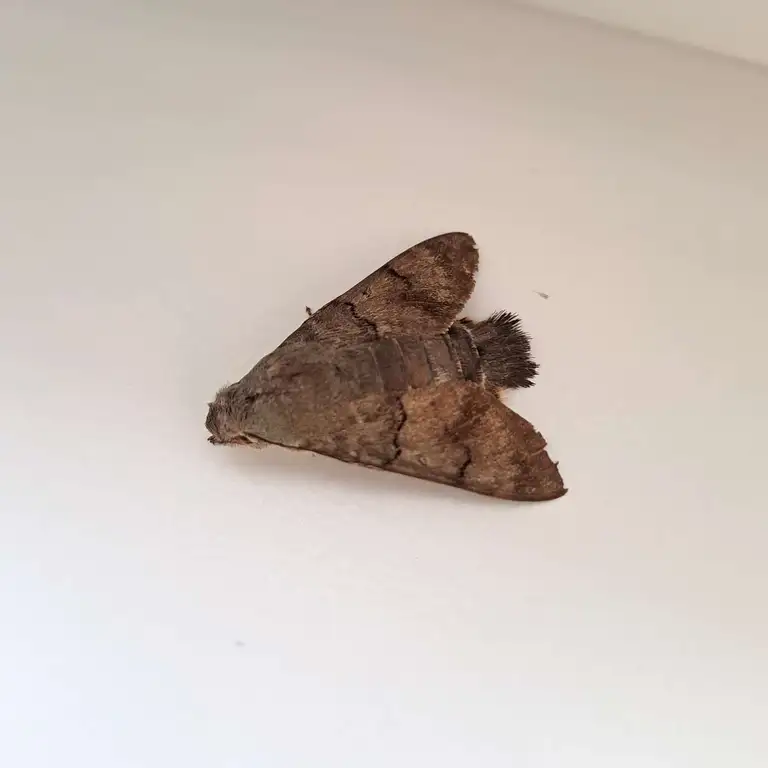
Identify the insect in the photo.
Macroglossum stellatarum
